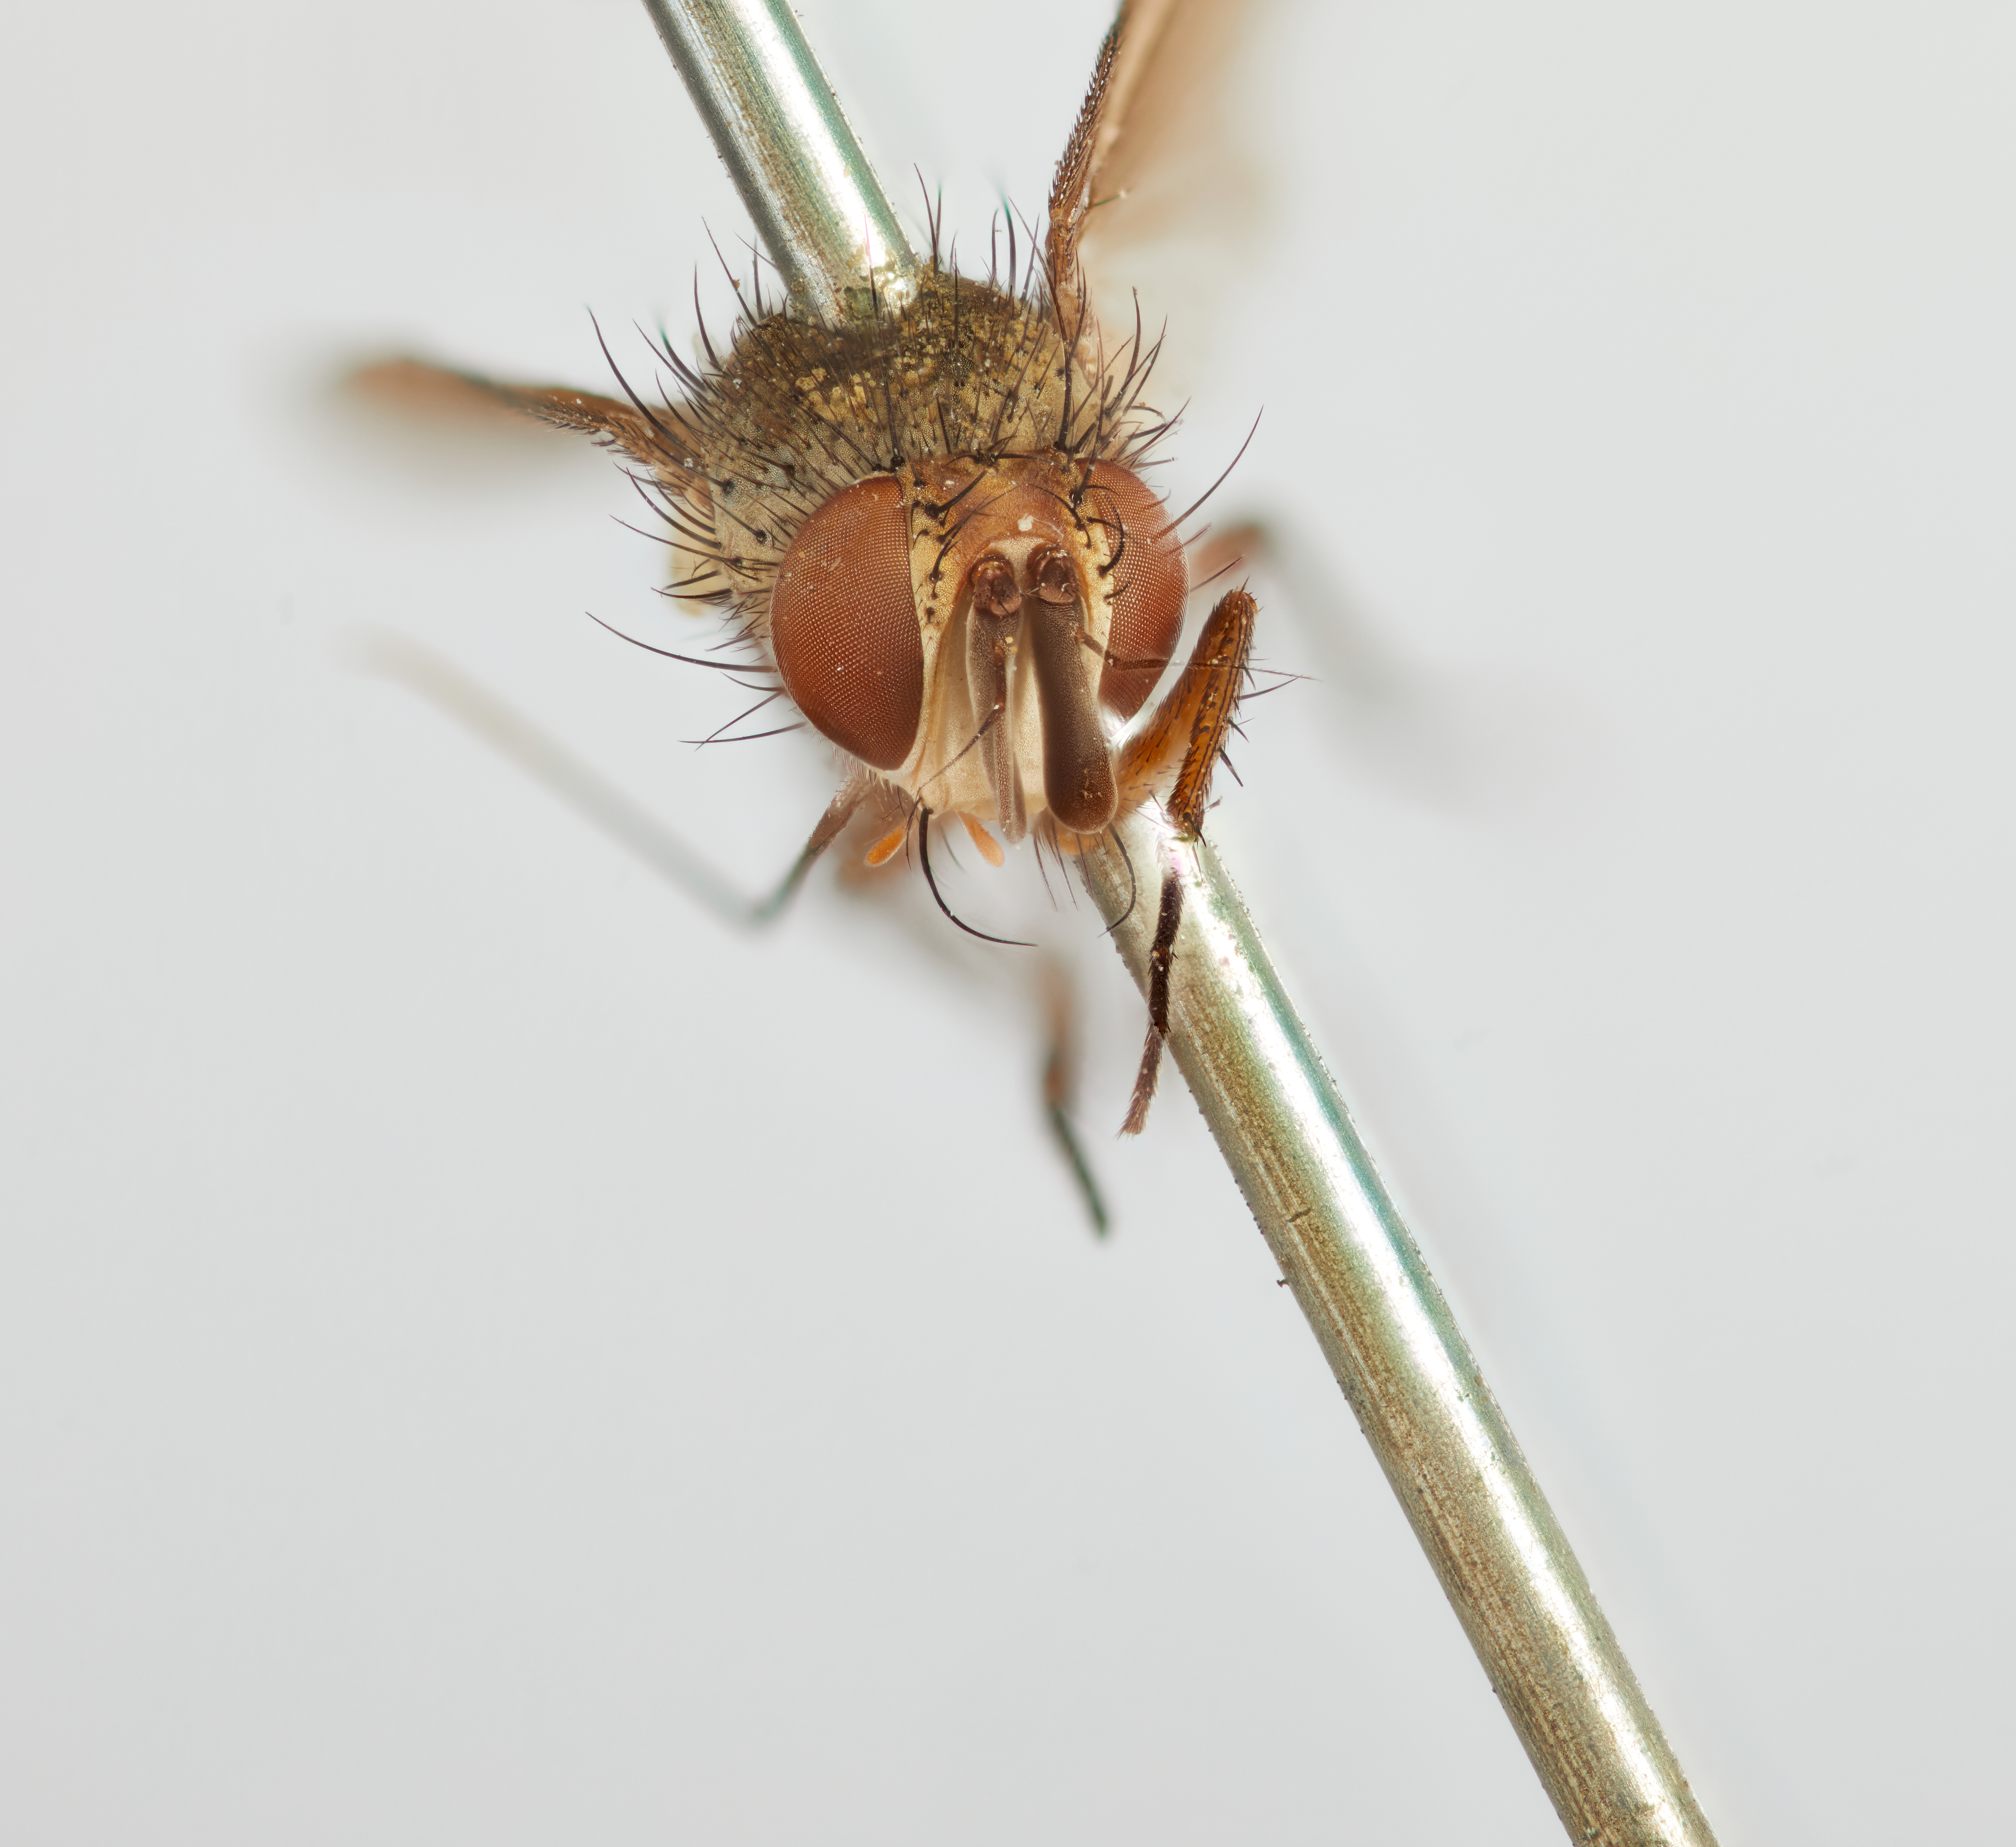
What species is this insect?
Phantasiosiphona tropica
